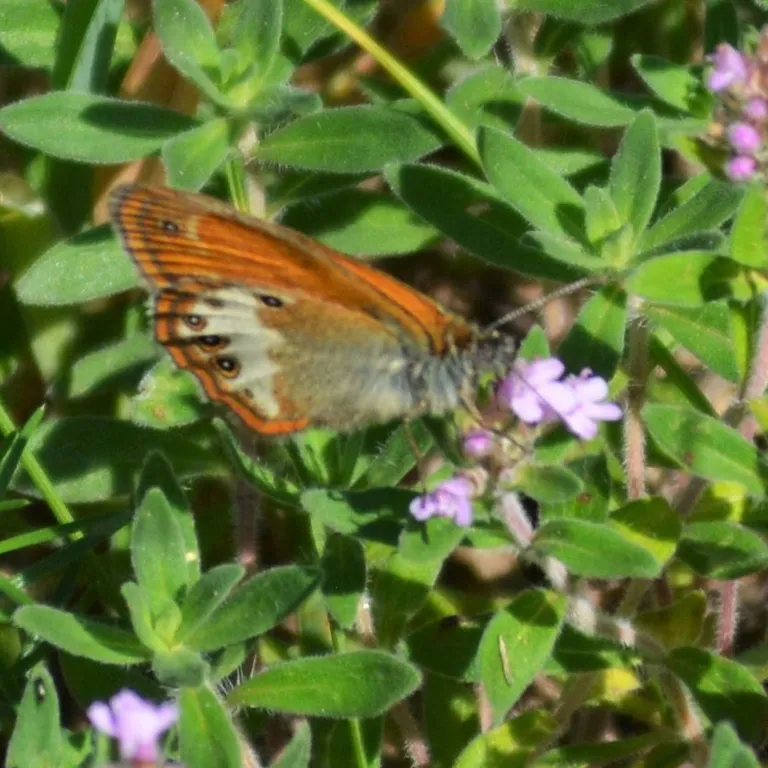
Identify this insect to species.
Coenonympha arcania
